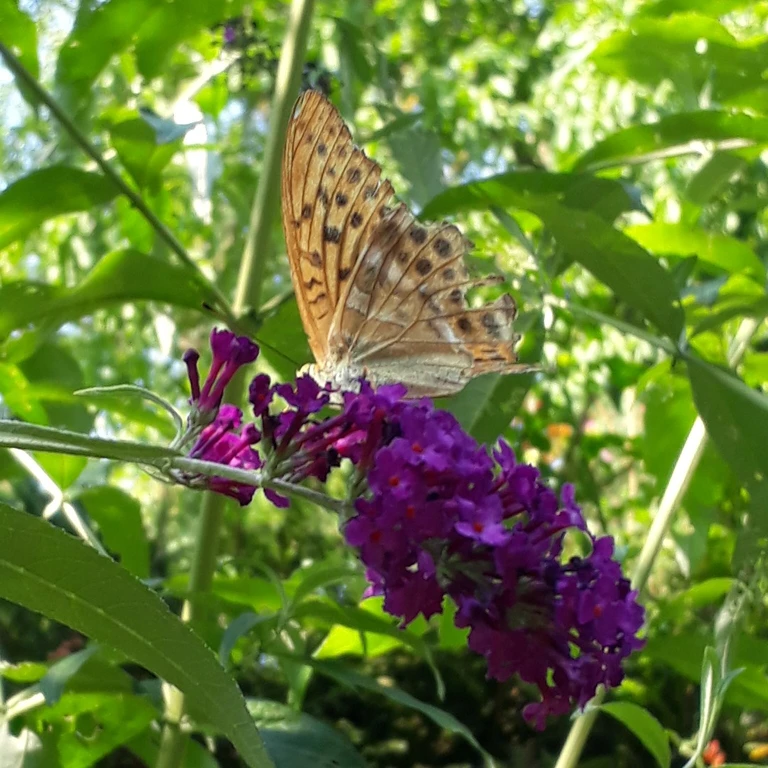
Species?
Argynnis paphia
